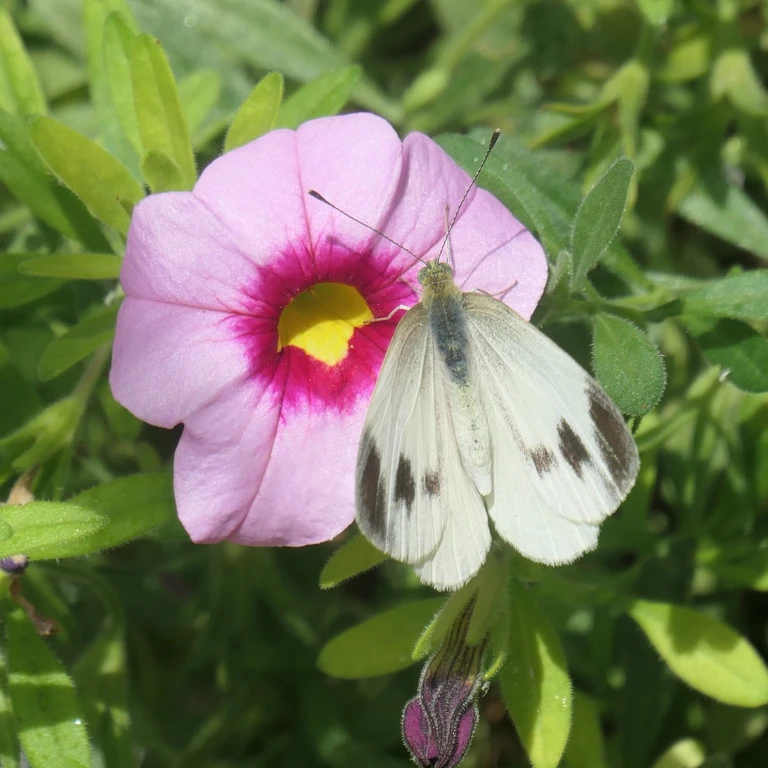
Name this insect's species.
Pieris mannii
